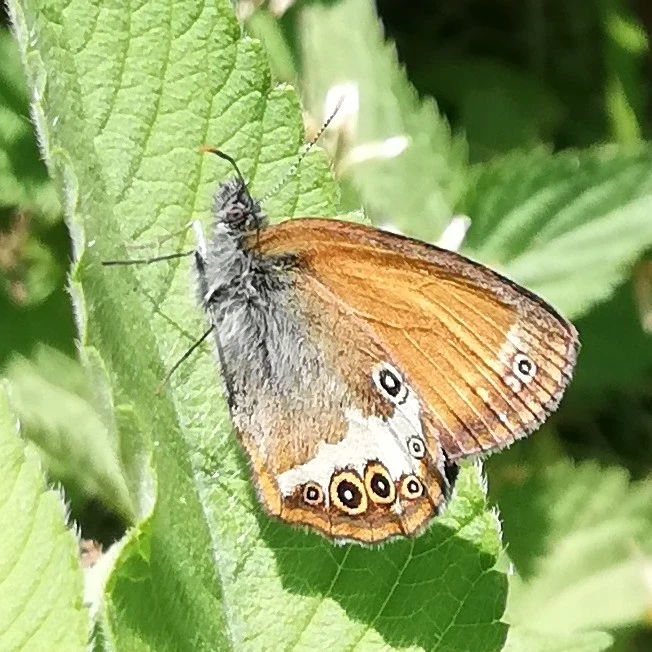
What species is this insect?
Coenonympha arcania
